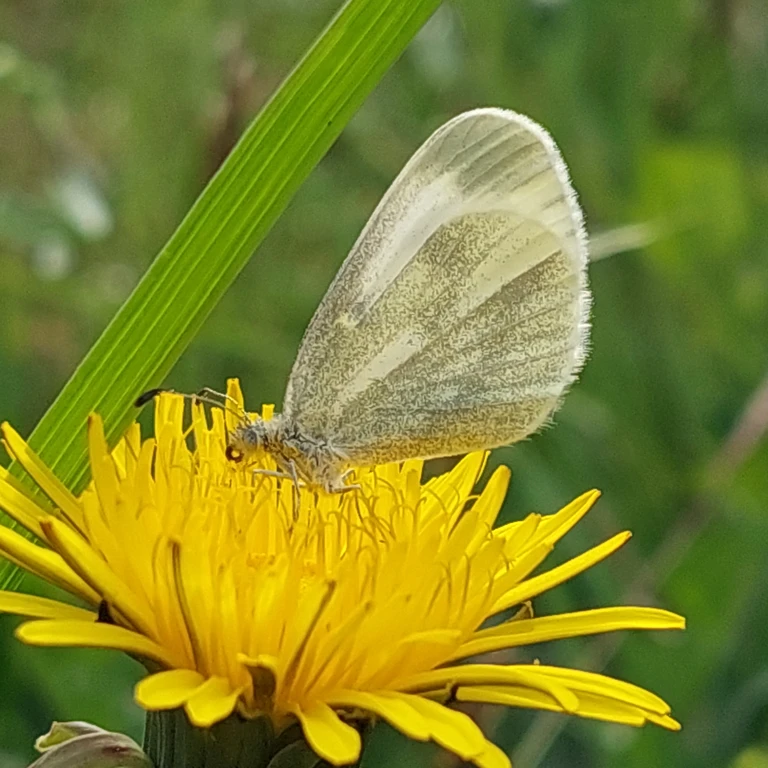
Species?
Leptidea sinapis/juvernica
